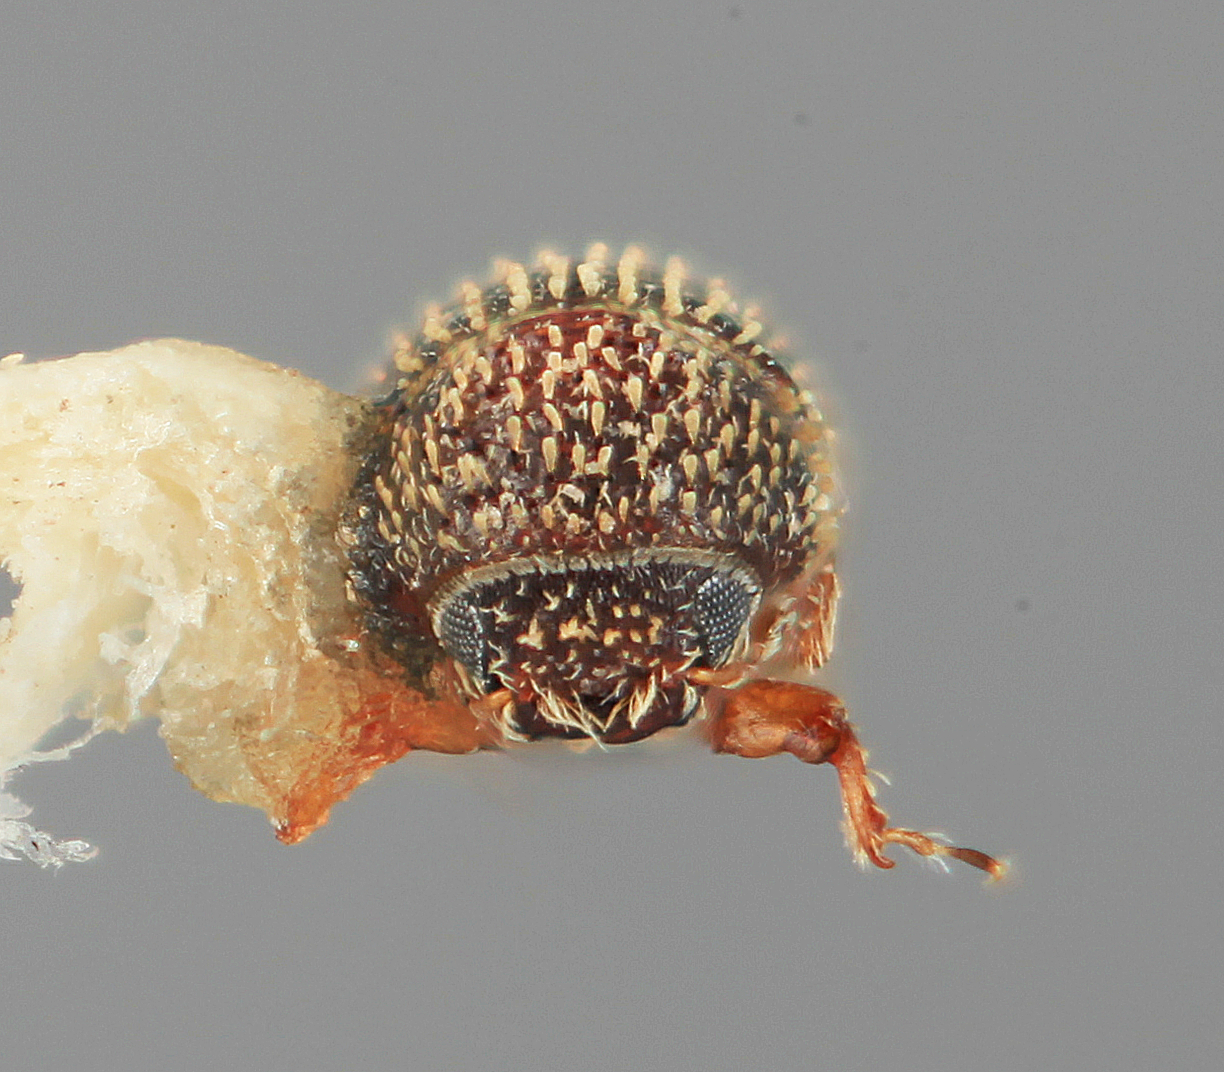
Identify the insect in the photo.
Pseudothysanoes furvus
